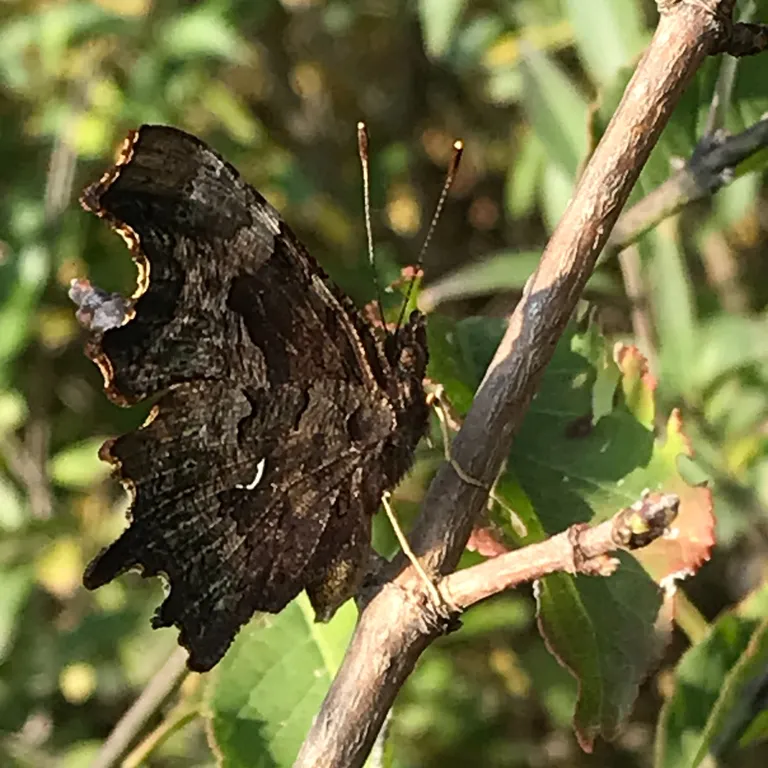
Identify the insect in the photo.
Polygonia c-album
